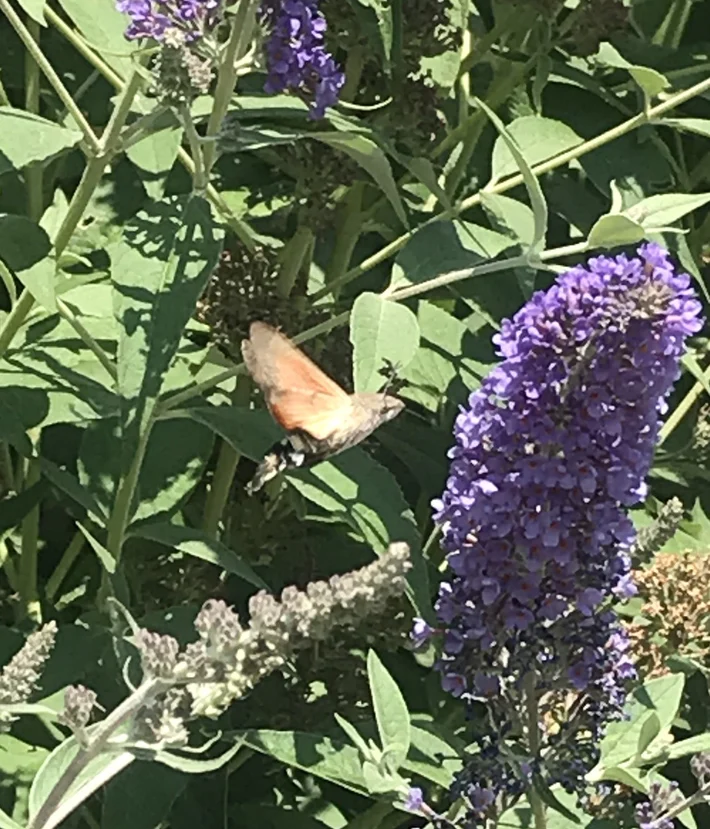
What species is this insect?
Macroglossum stellatarum
